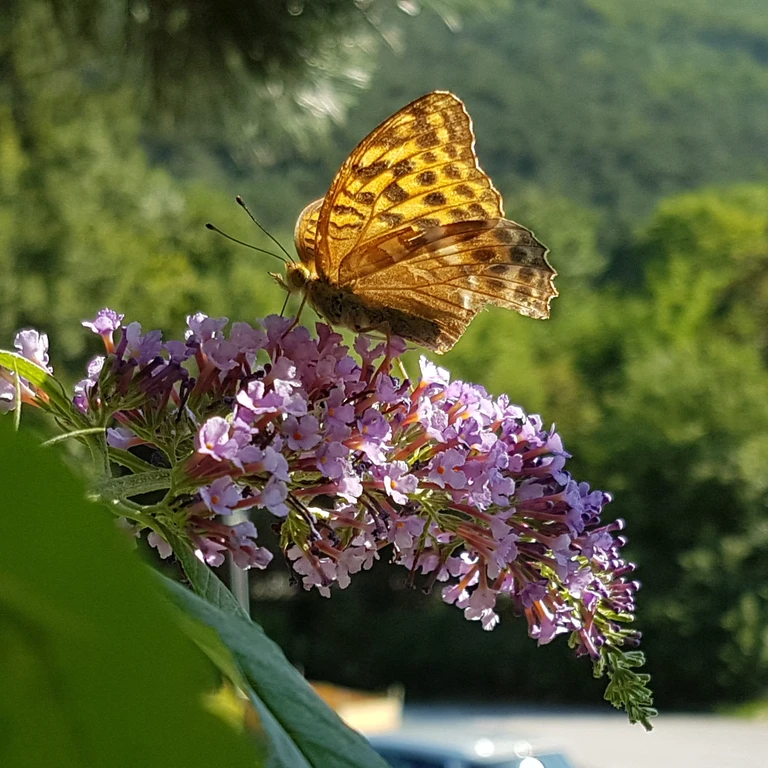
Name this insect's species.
Argynnis paphia
